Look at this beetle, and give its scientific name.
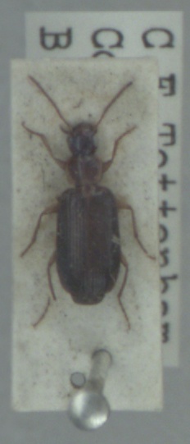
Dromius meridionalis
